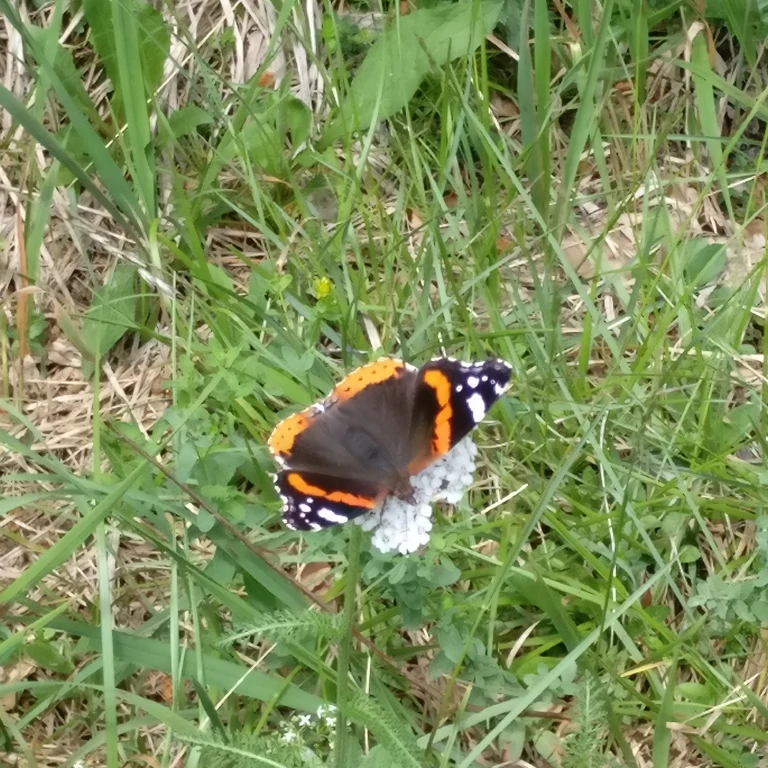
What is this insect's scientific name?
Vanessa atalanta
